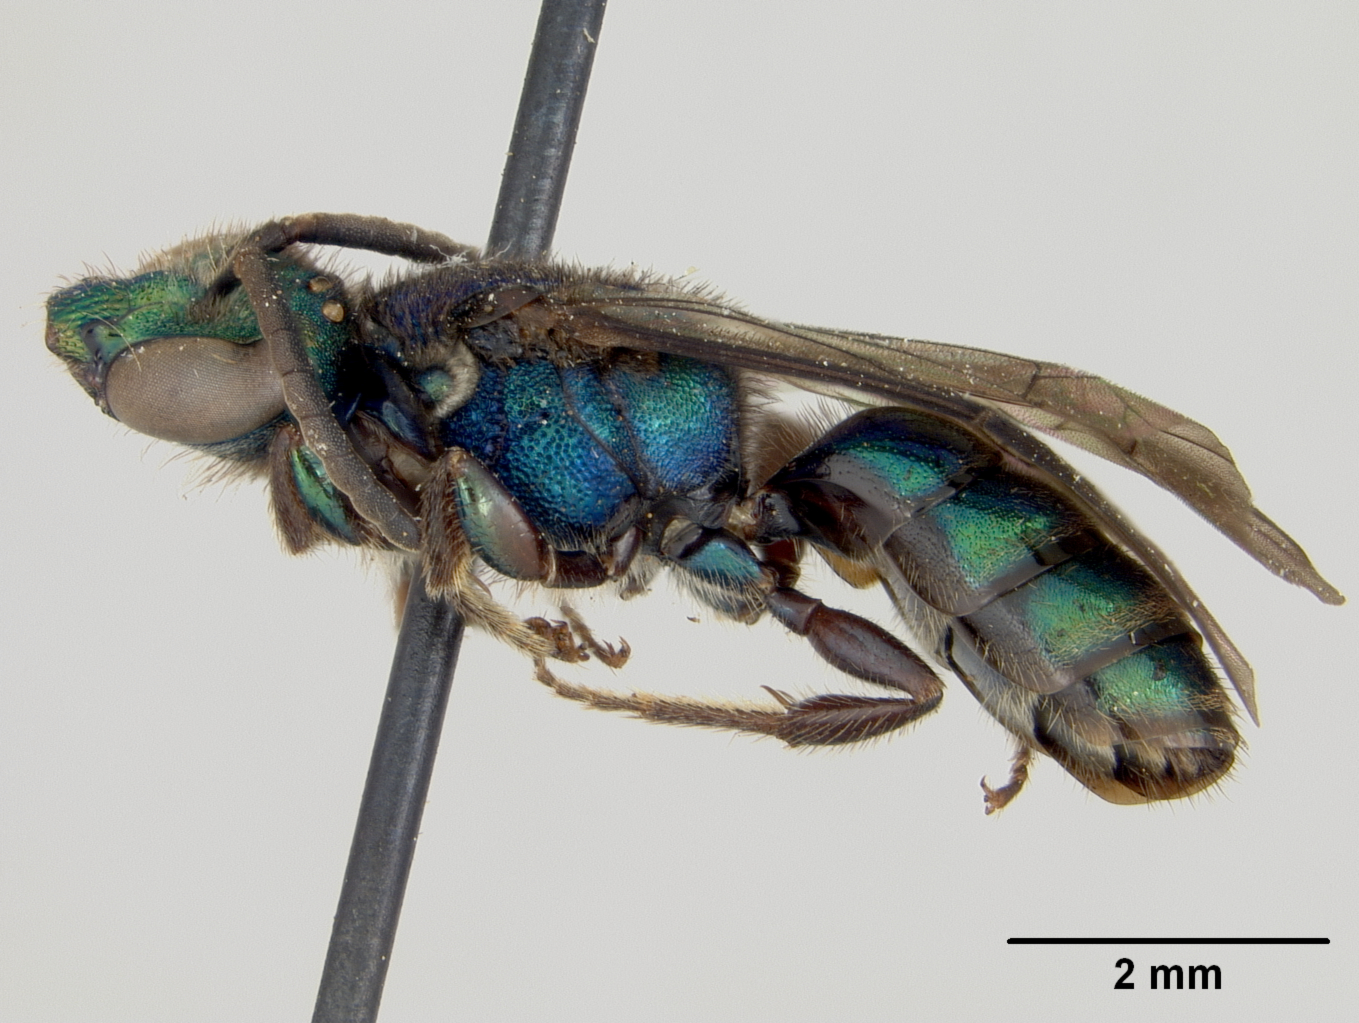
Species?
Augochlora chiriquiana
